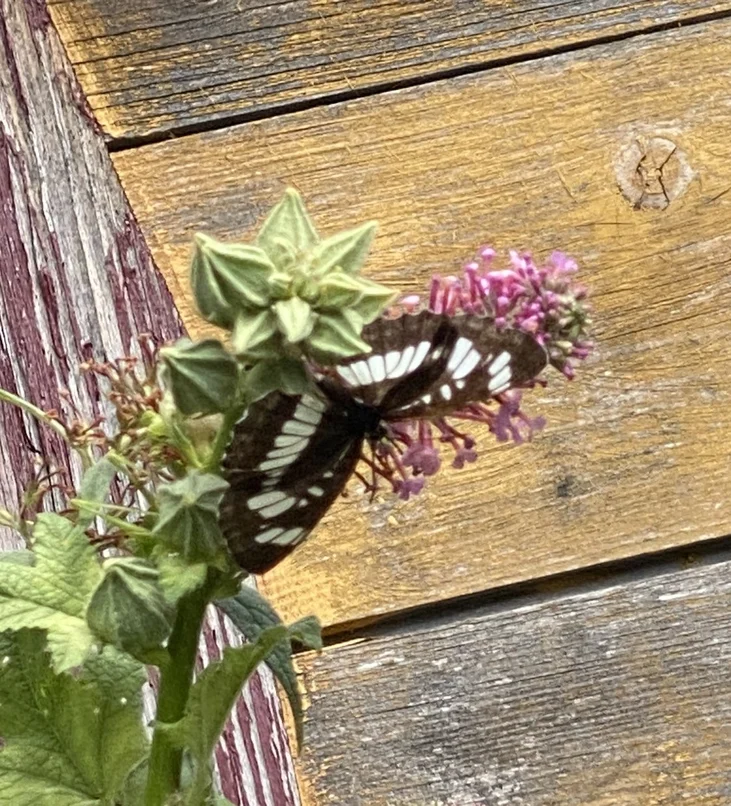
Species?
Neptis rivularis
